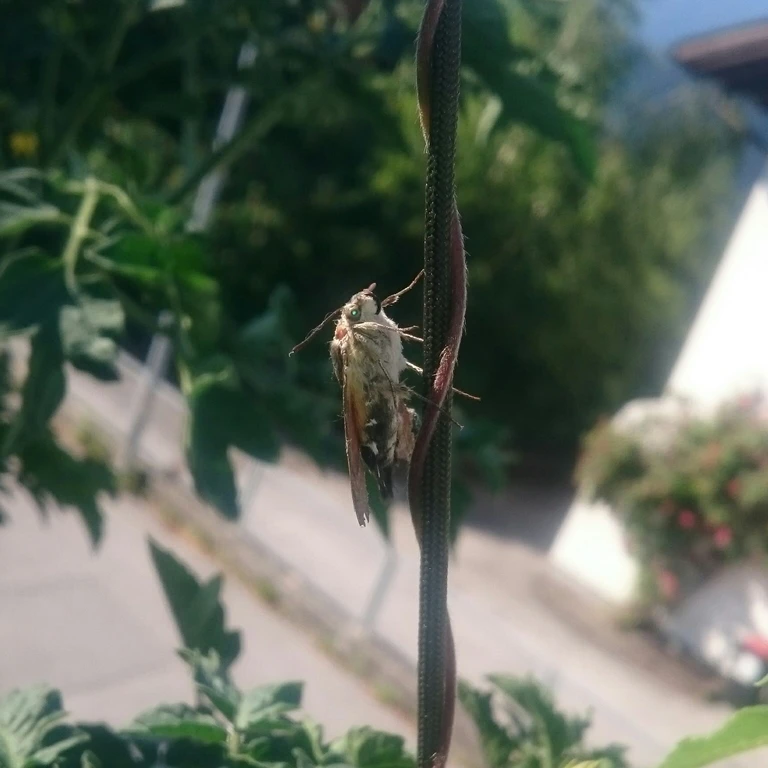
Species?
Macroglossum stellatarum
